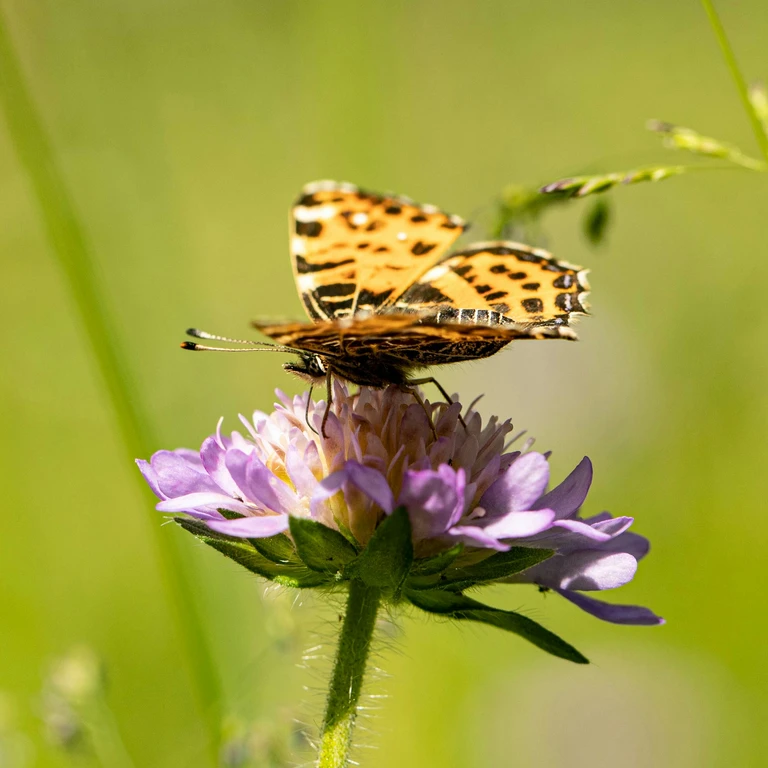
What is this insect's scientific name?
Araschnia levana
